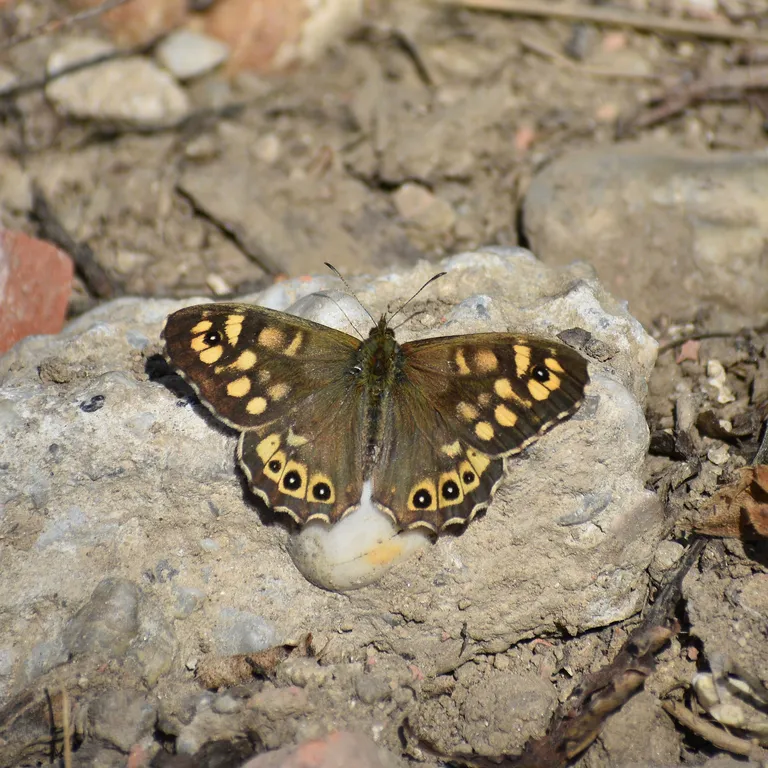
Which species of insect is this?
Pararge aegeria
